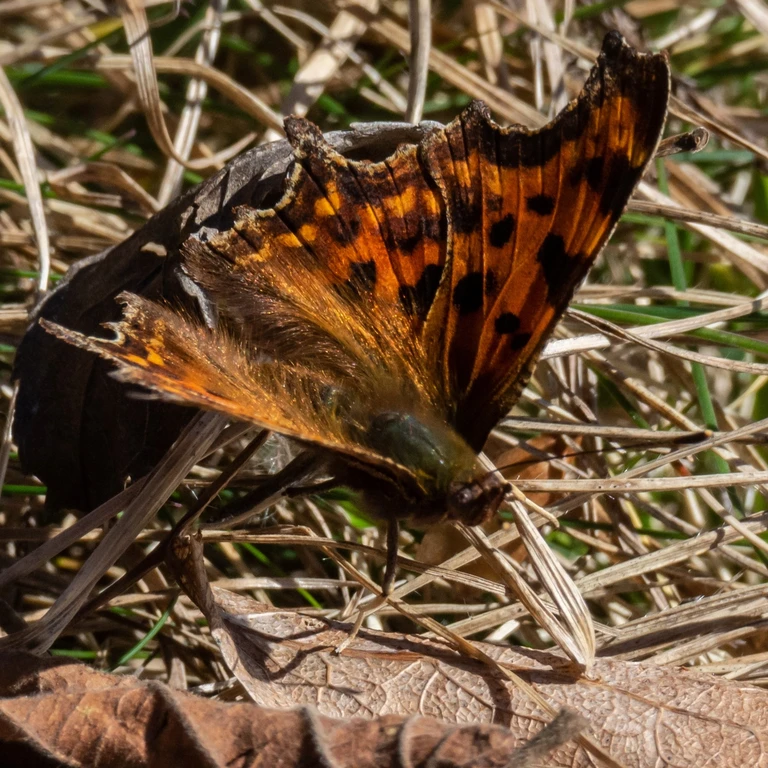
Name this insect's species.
Polygonia c-album
